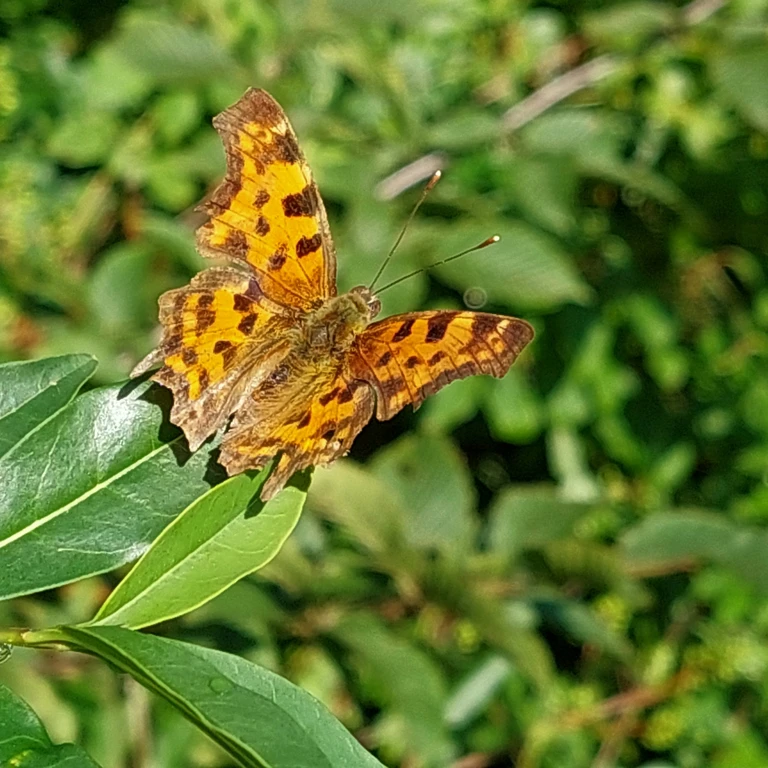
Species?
Polygonia c-album
